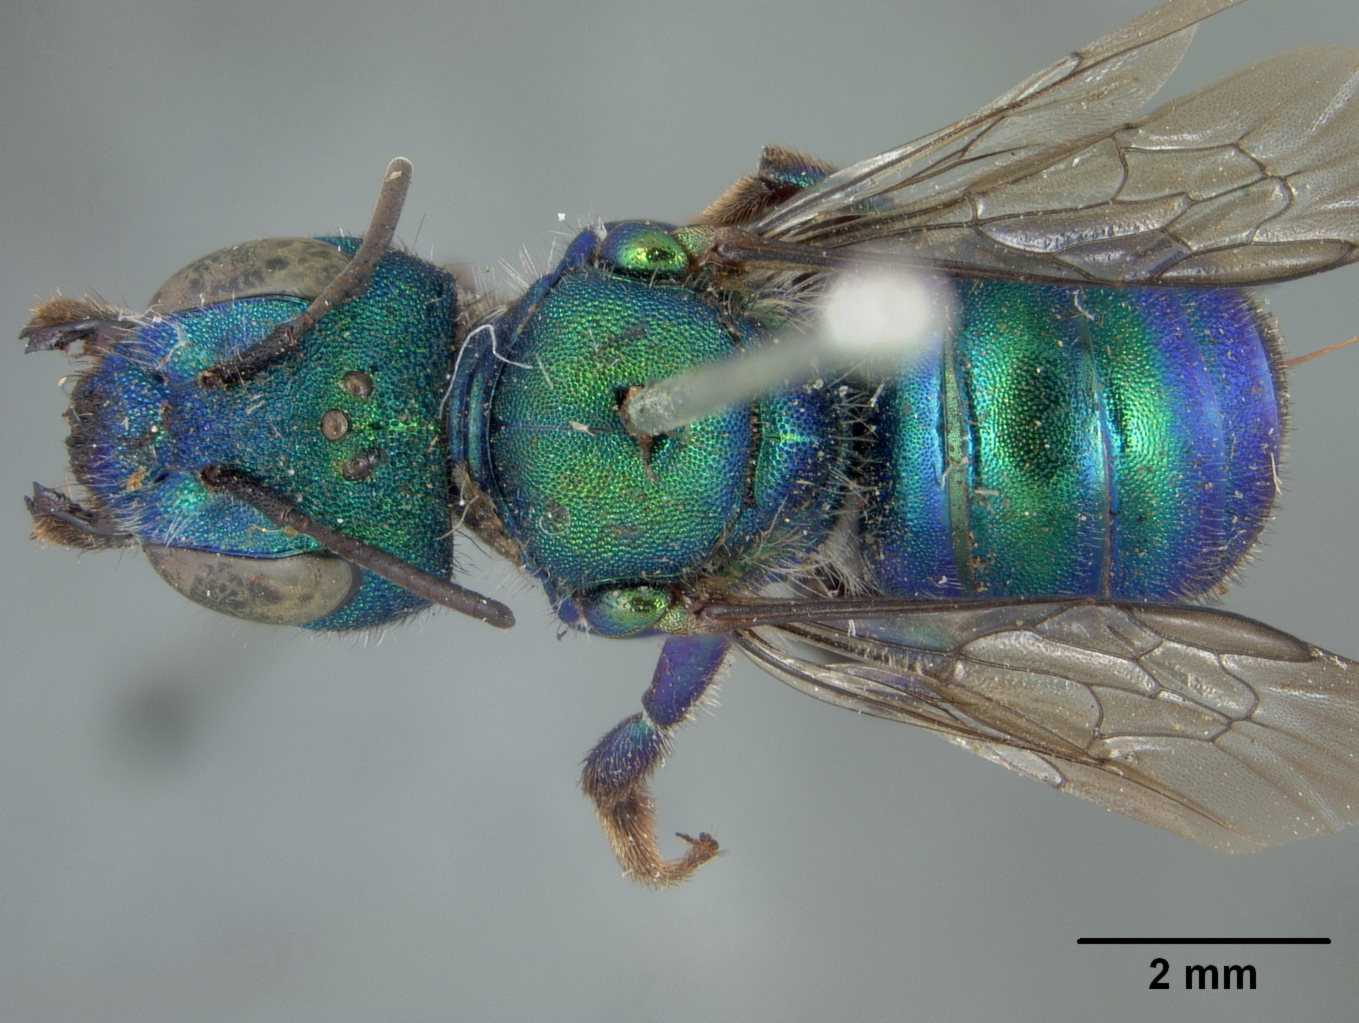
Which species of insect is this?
Osmia aglaia
